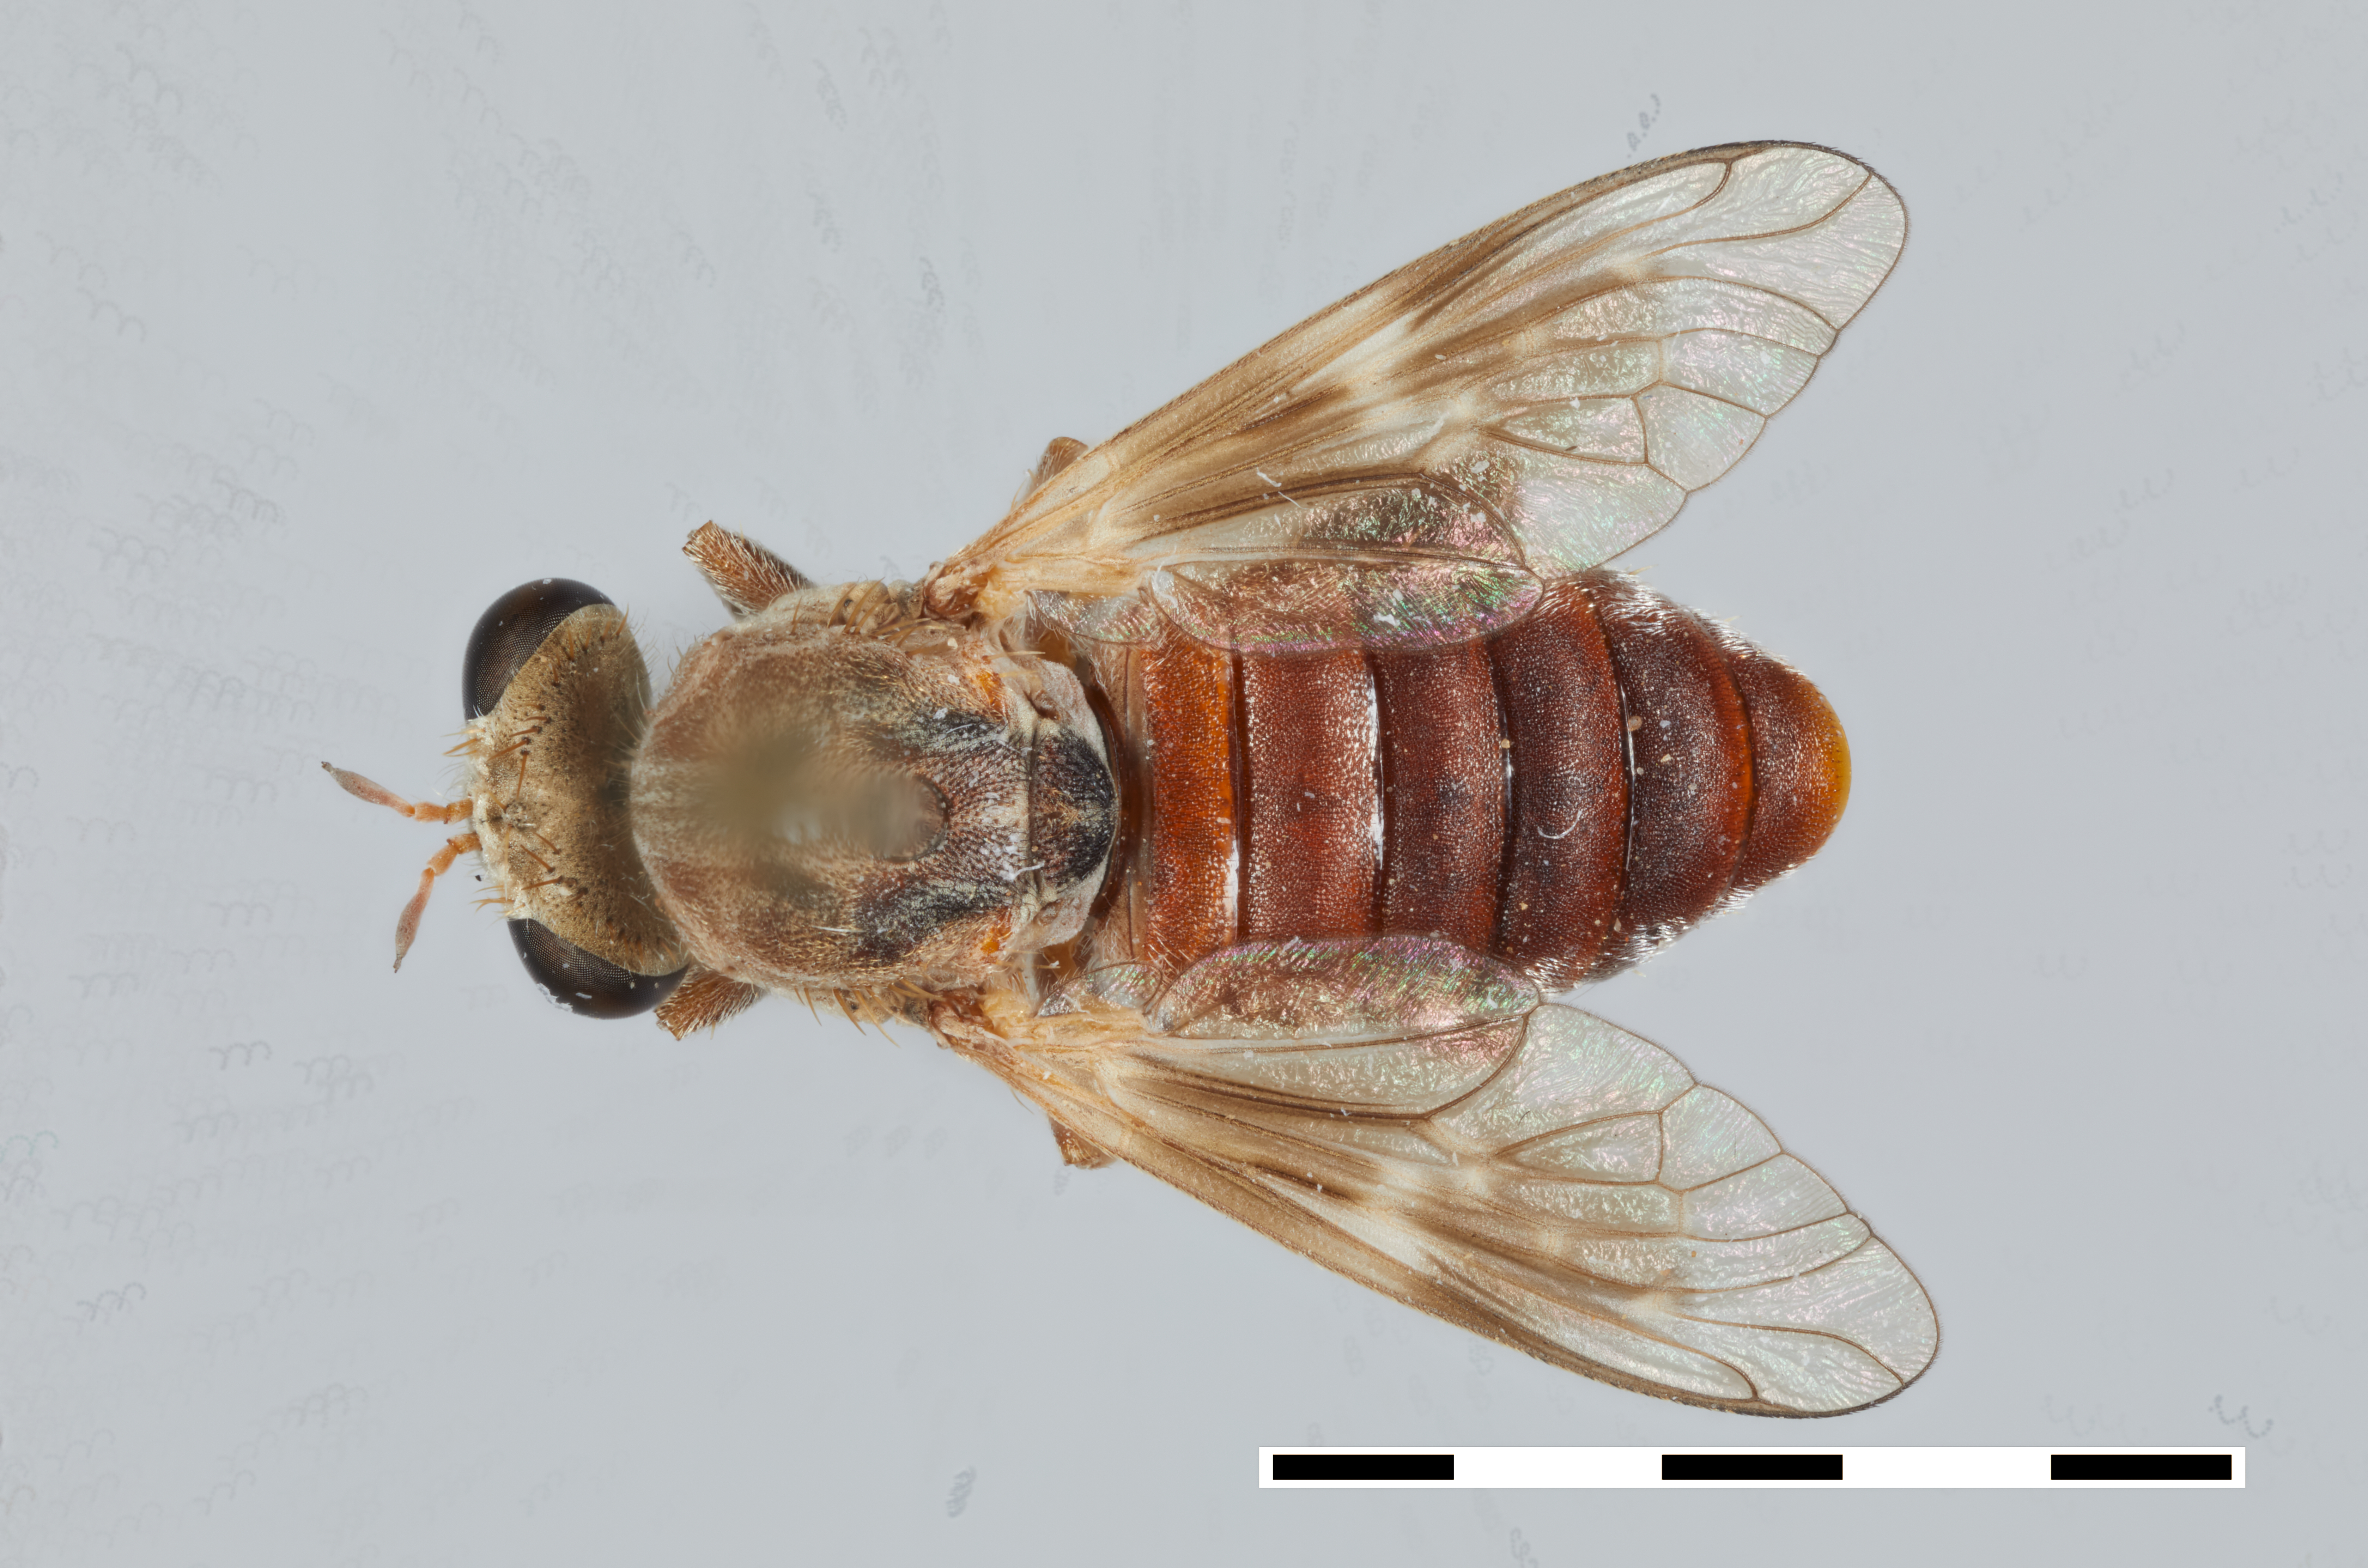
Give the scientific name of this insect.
Anypodetus fascipennis
